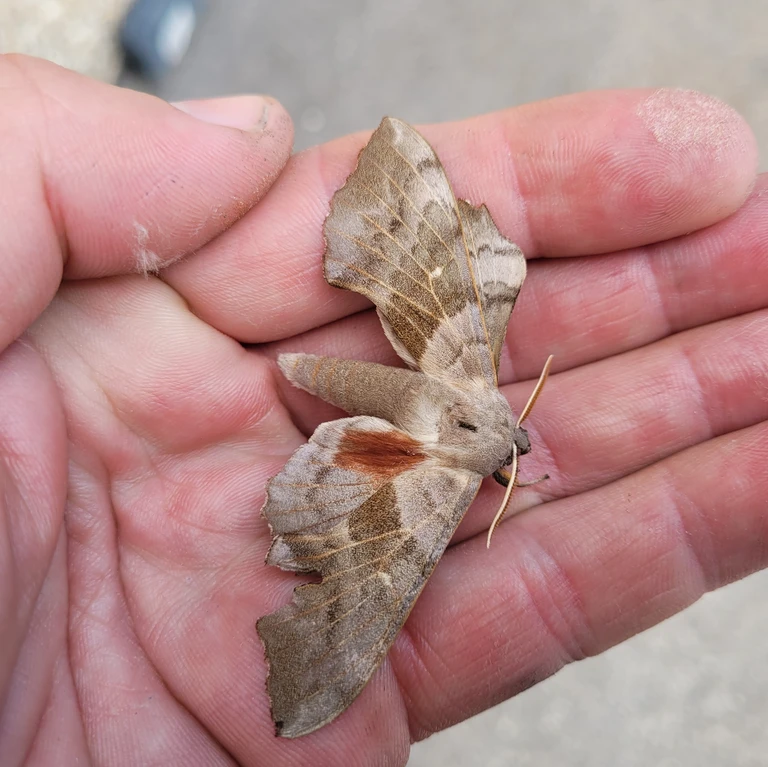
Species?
Laothoe populi
